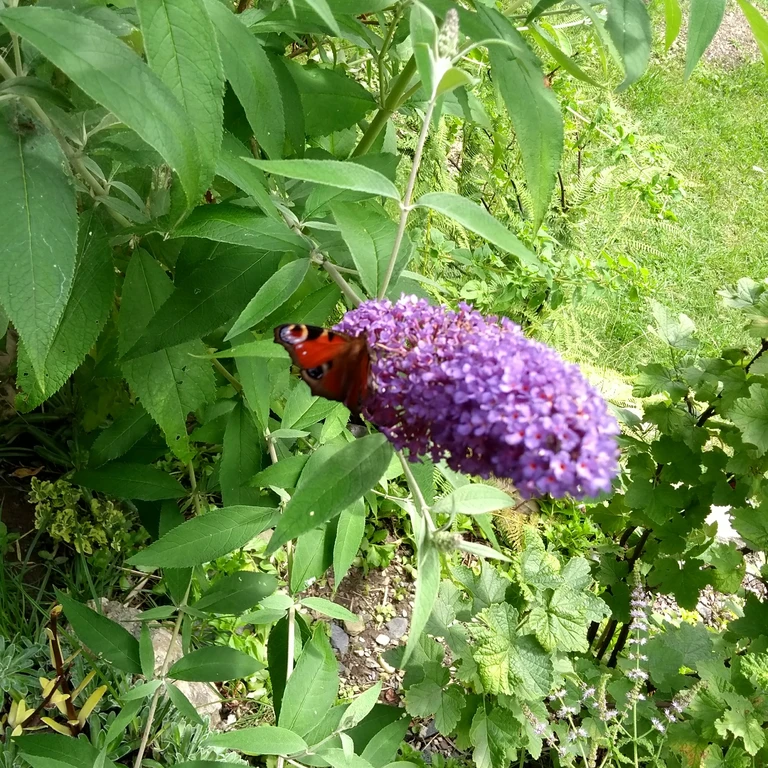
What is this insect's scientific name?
Aglais io
